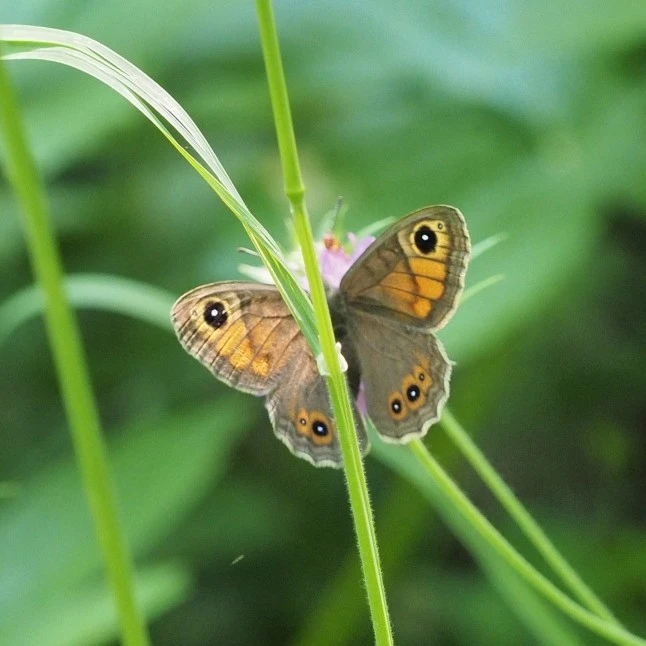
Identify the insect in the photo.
Lasiommata maera (also Pararge maera)
